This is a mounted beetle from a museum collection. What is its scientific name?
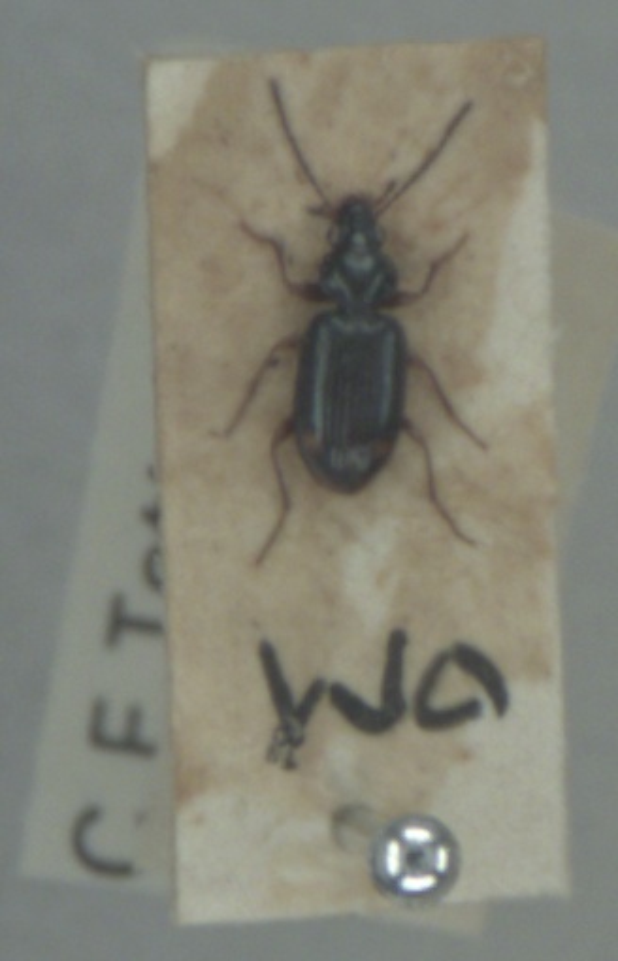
Ocys quinquestriatus
